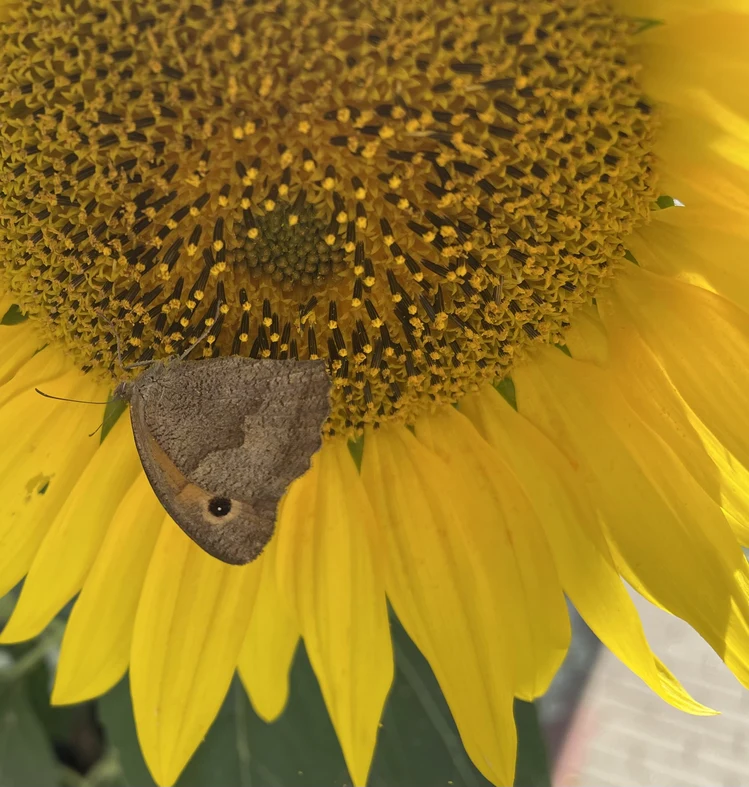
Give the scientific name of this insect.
Maniola jurtina
